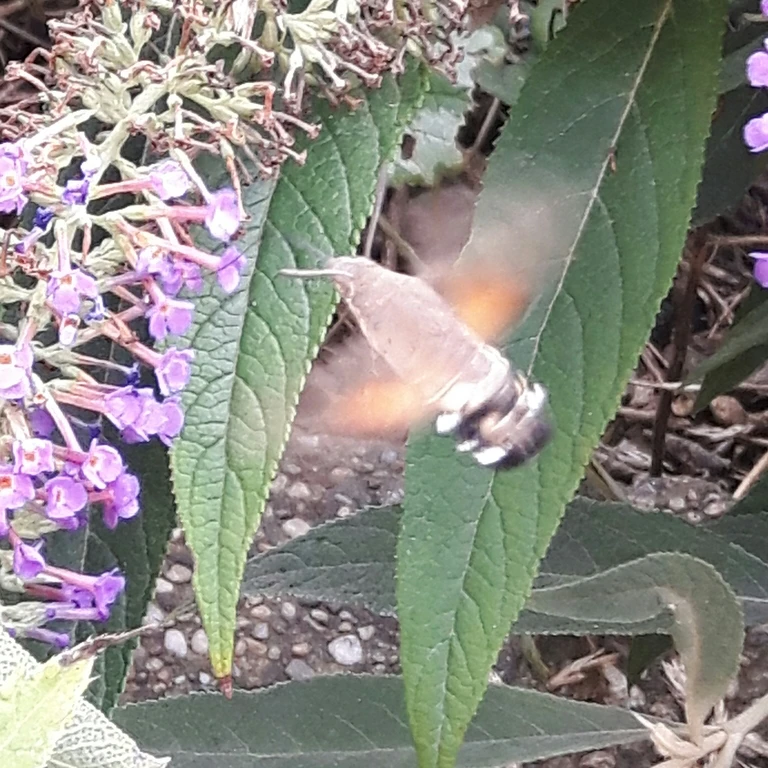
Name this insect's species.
Macroglossum stellatarum
